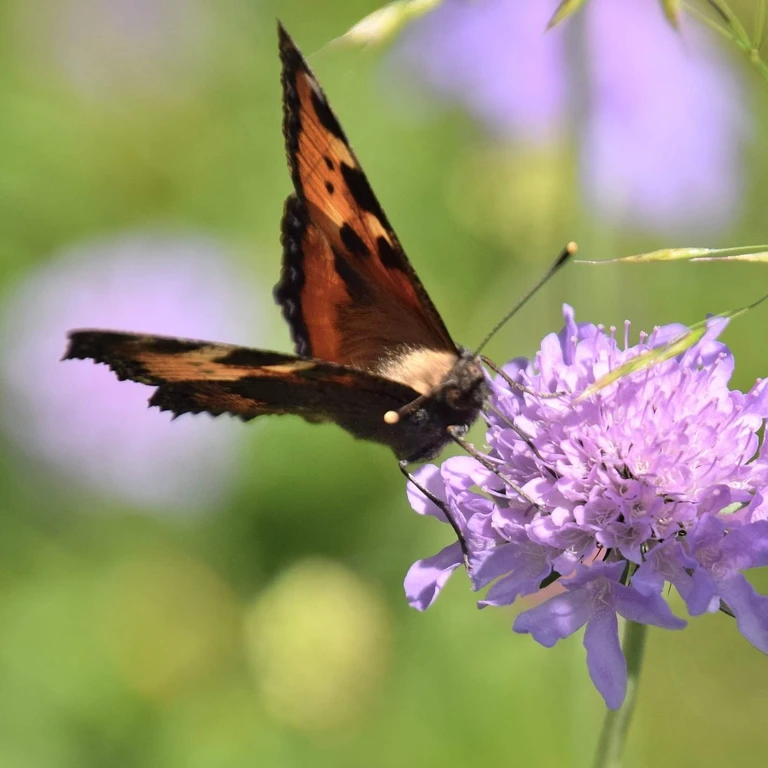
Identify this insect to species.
Aglais urticae
